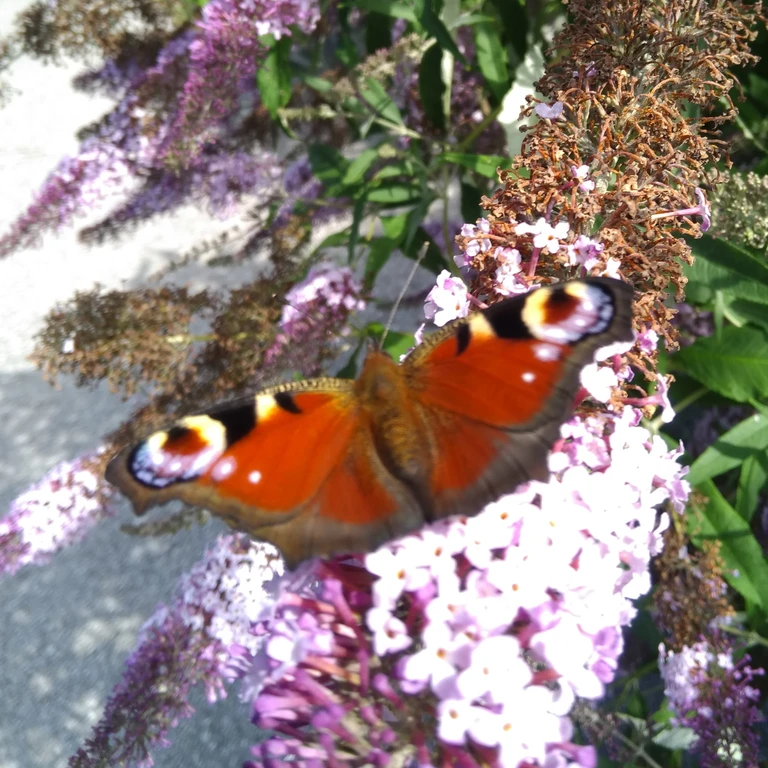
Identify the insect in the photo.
Aglais io
